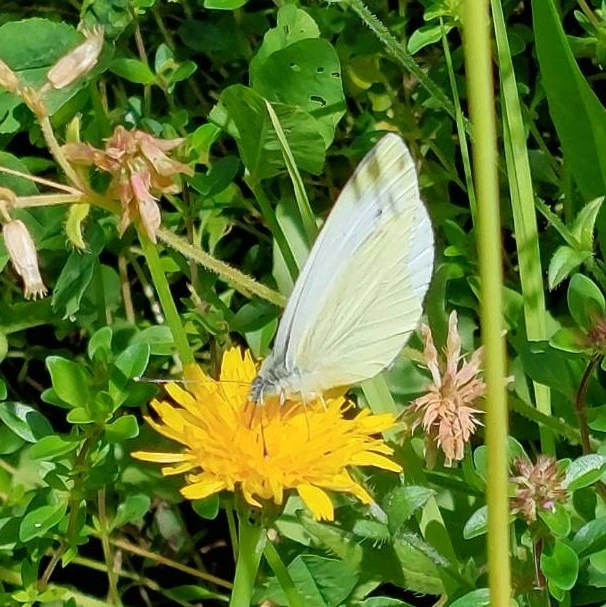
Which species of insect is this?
Pieris napi
